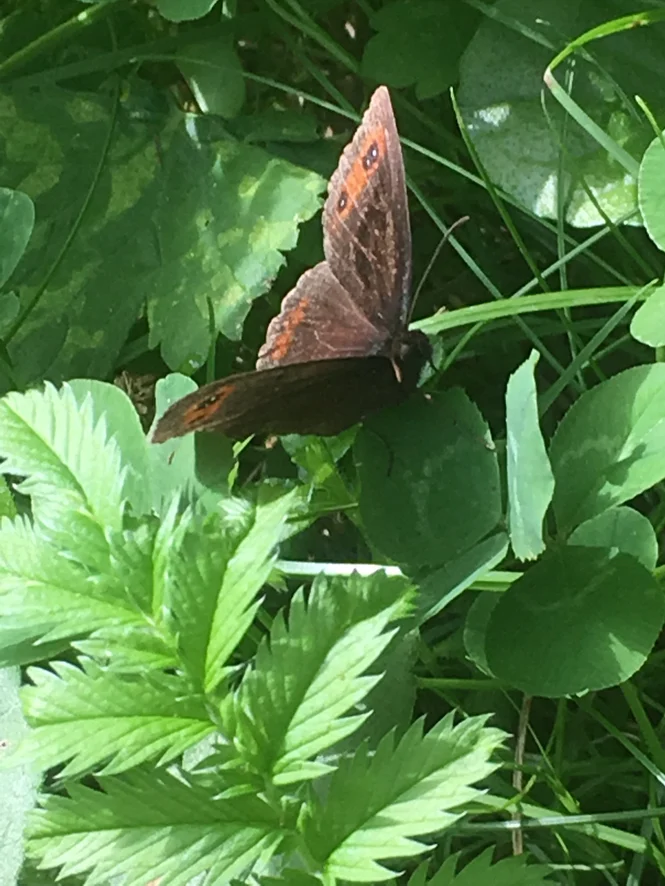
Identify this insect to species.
Erebia aethiops
